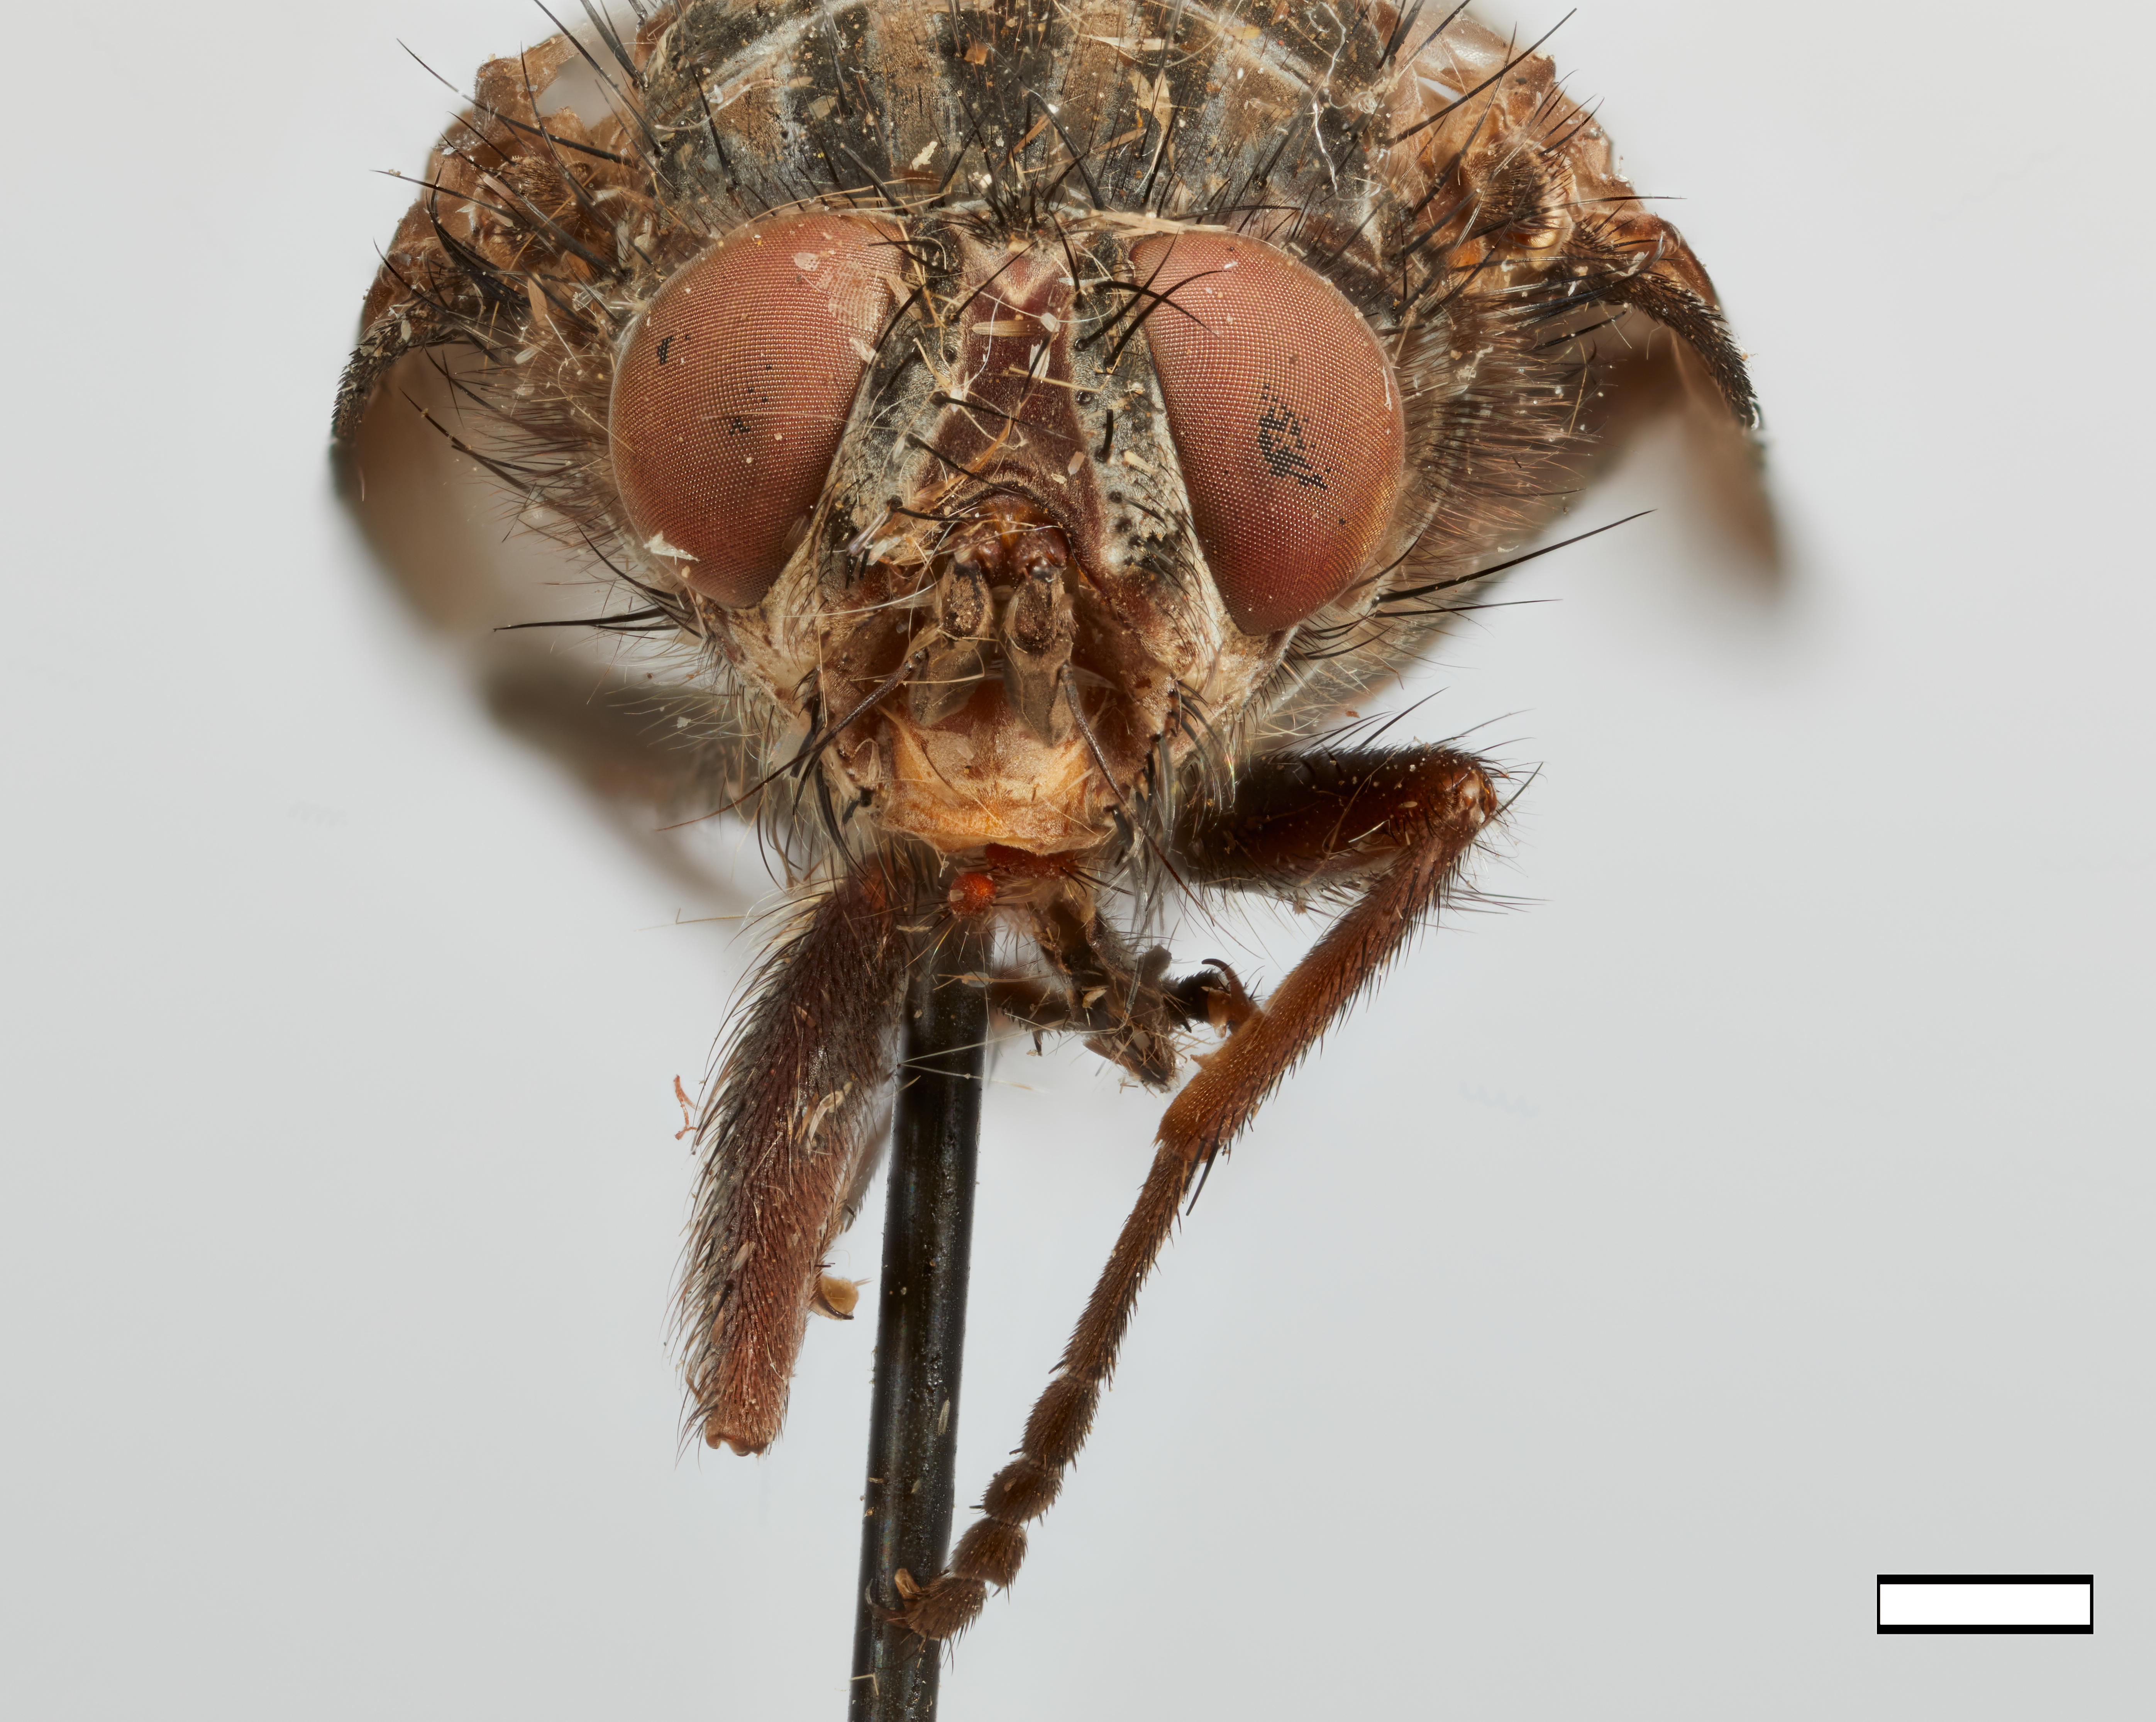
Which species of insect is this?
Notodytes major
